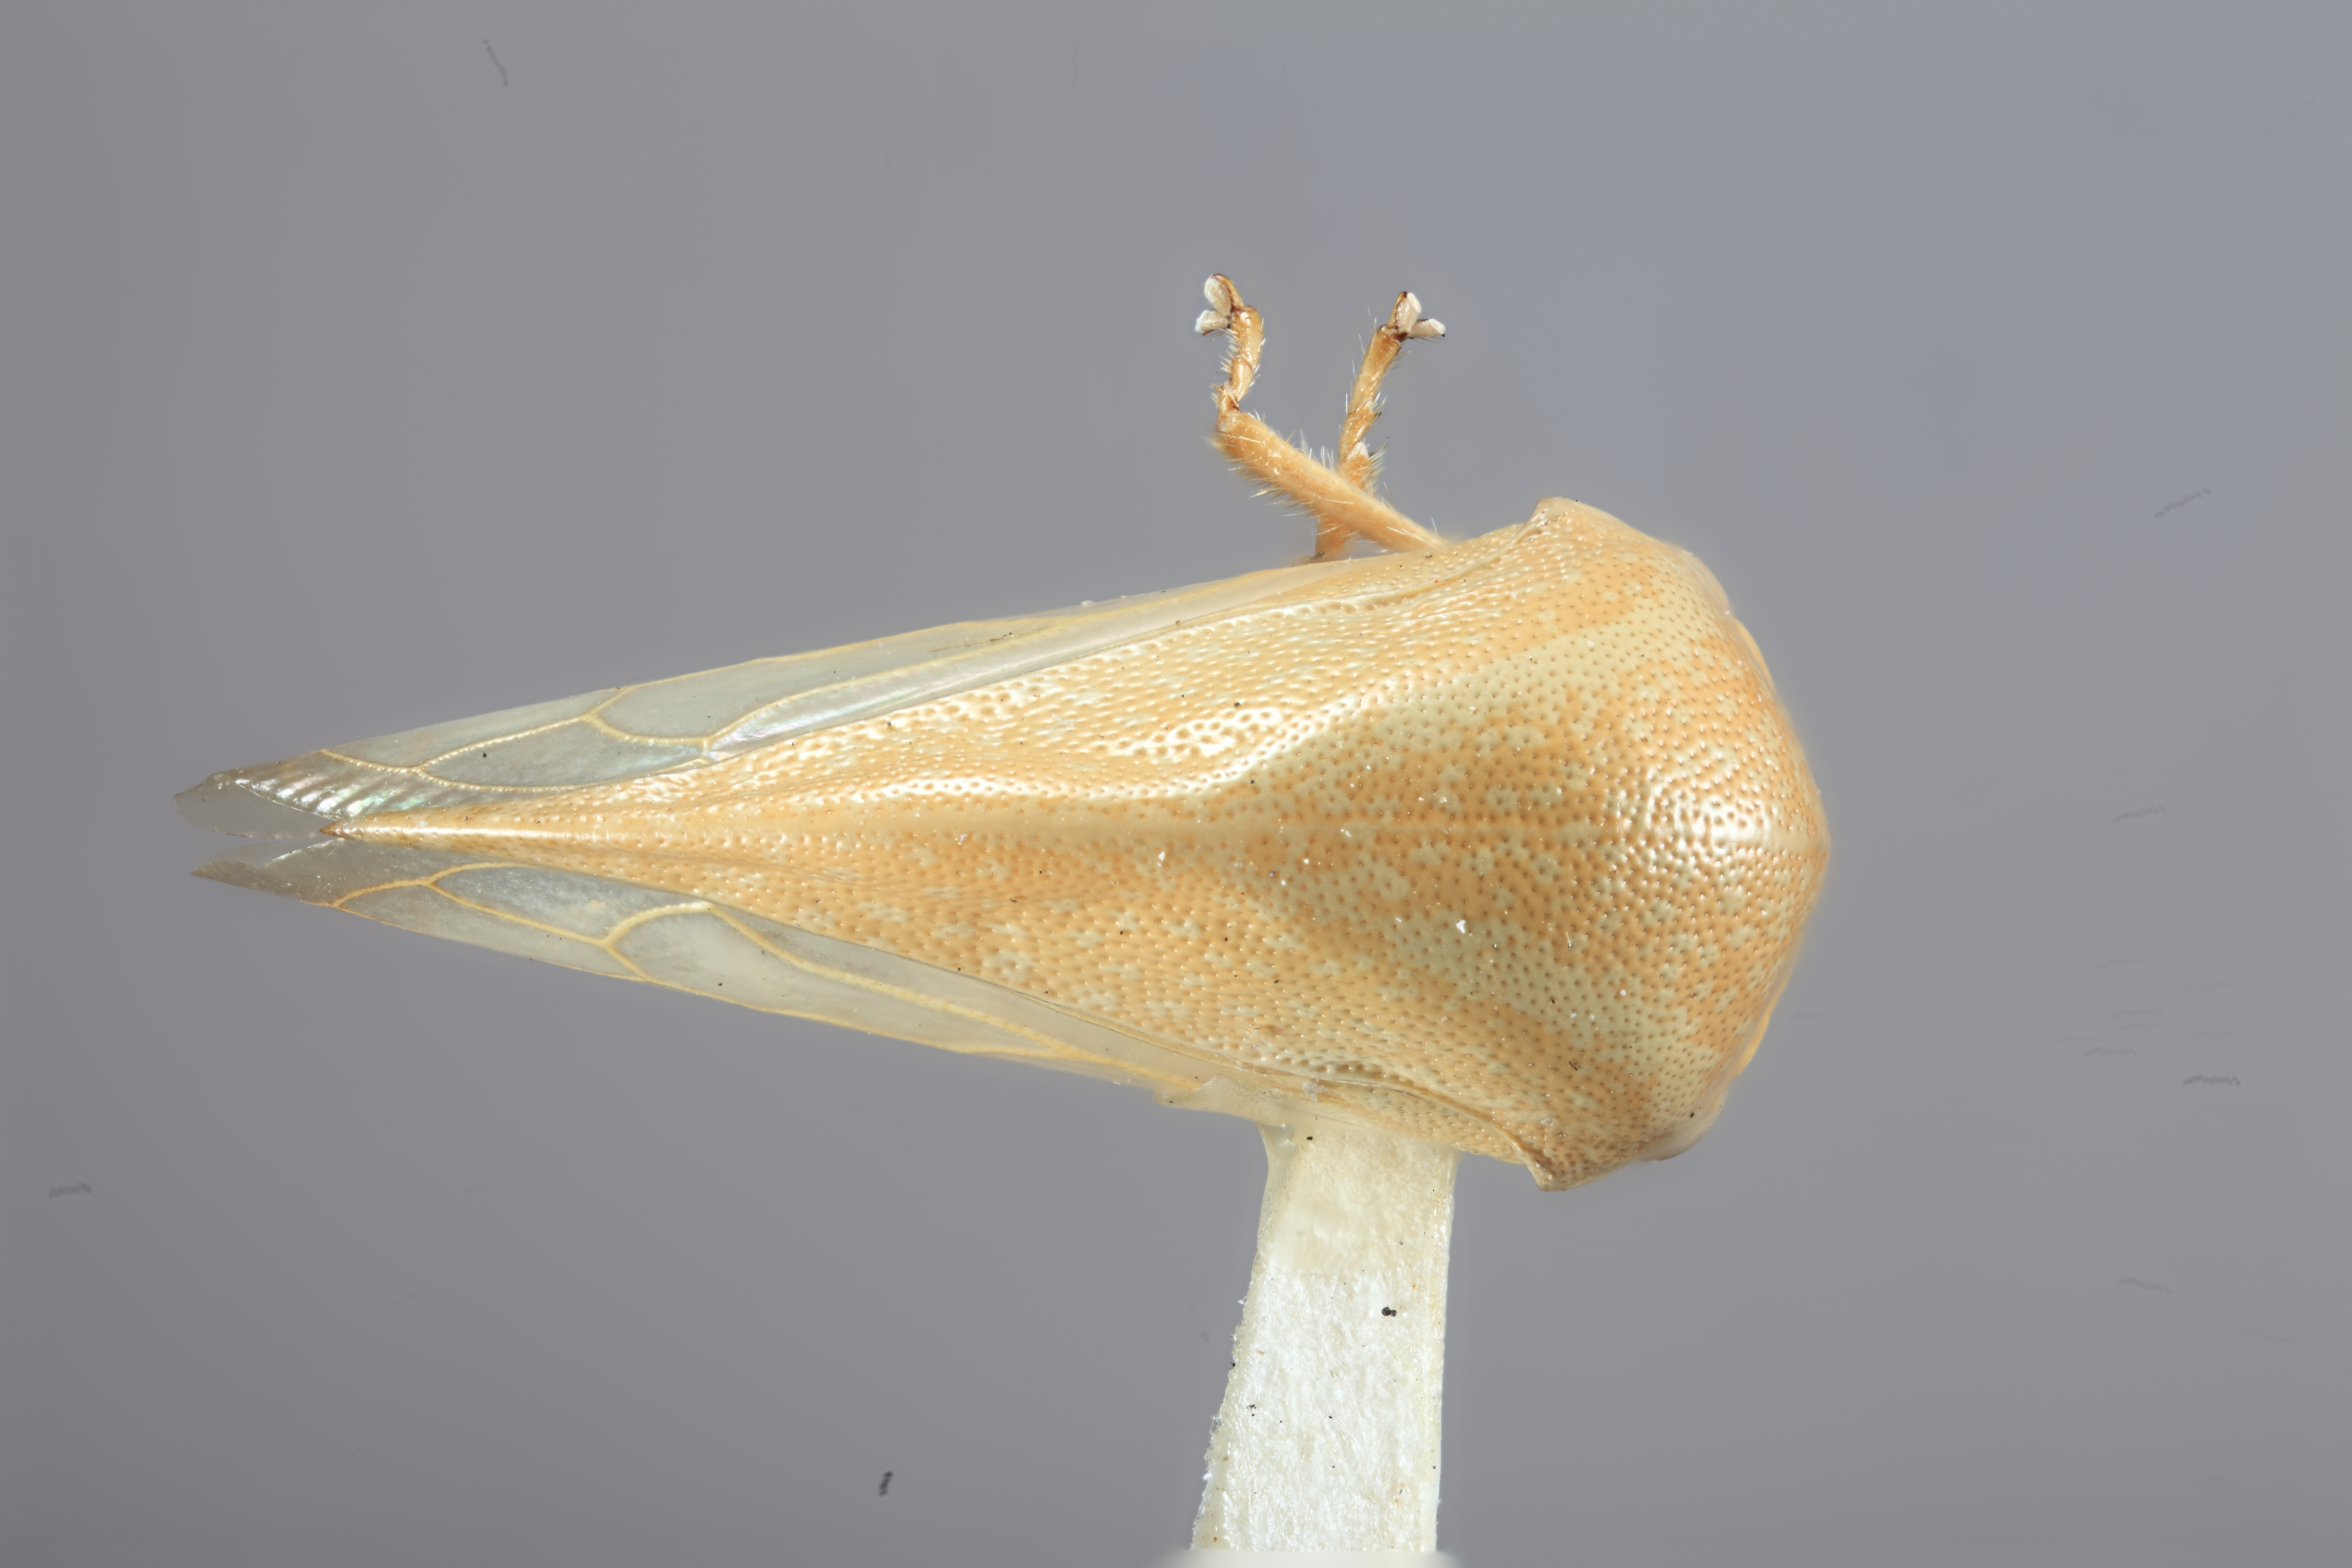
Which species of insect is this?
Anisostylus fulgida
